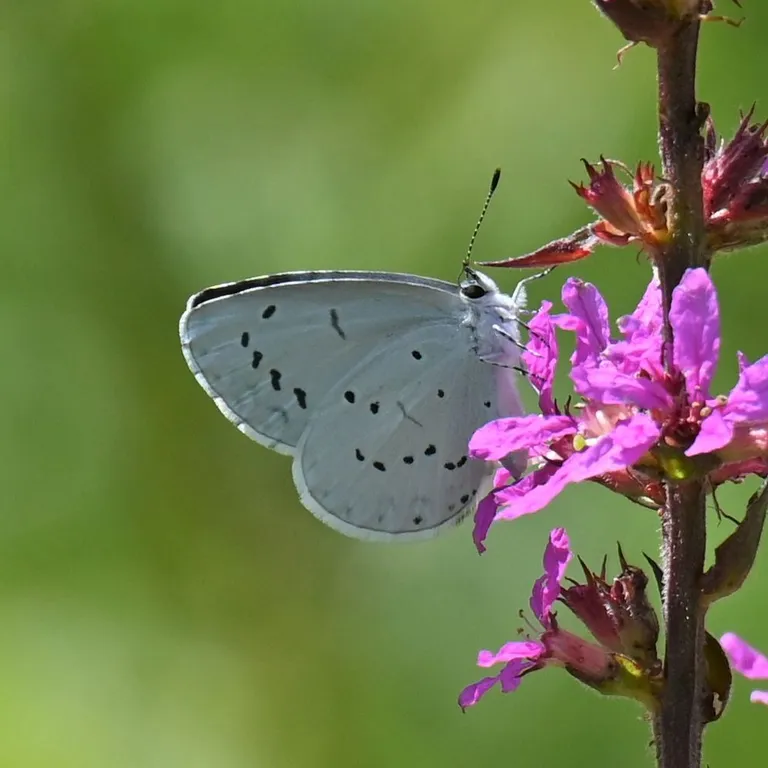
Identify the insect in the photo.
Celastrina argiolus
